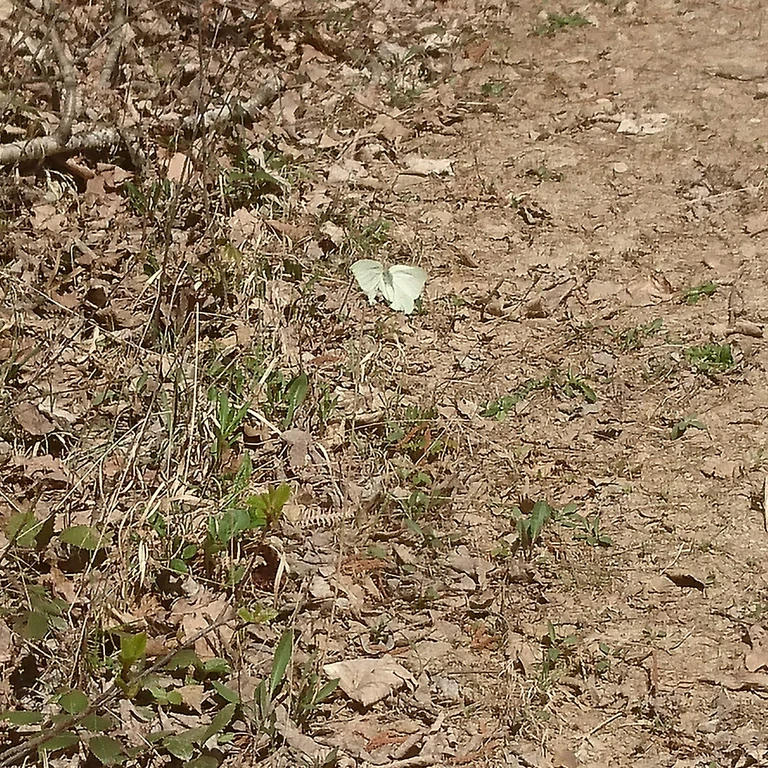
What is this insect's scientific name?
Gonepteryx rhamni
